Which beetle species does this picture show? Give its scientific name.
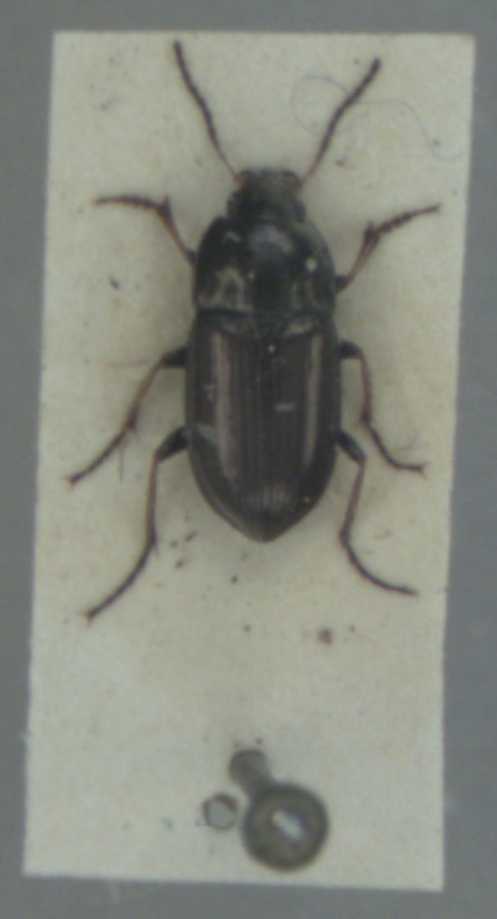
Amara plebeja
